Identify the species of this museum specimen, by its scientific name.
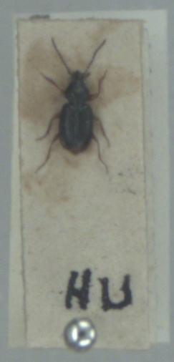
Bembidion assimile
